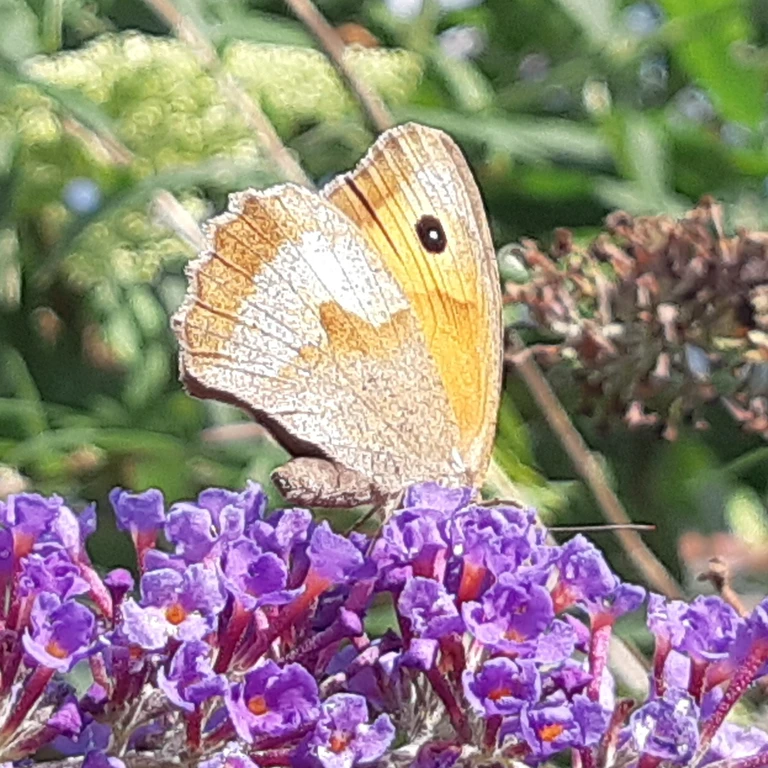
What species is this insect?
Maniola jurtina
